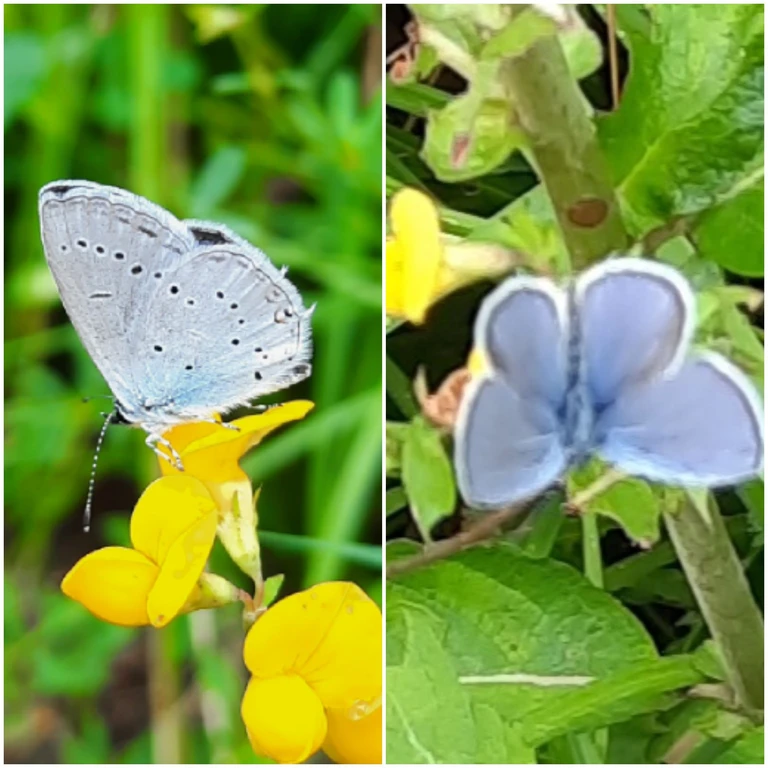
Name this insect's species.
Cupido decolorata (also Elkalyce decolorata)
